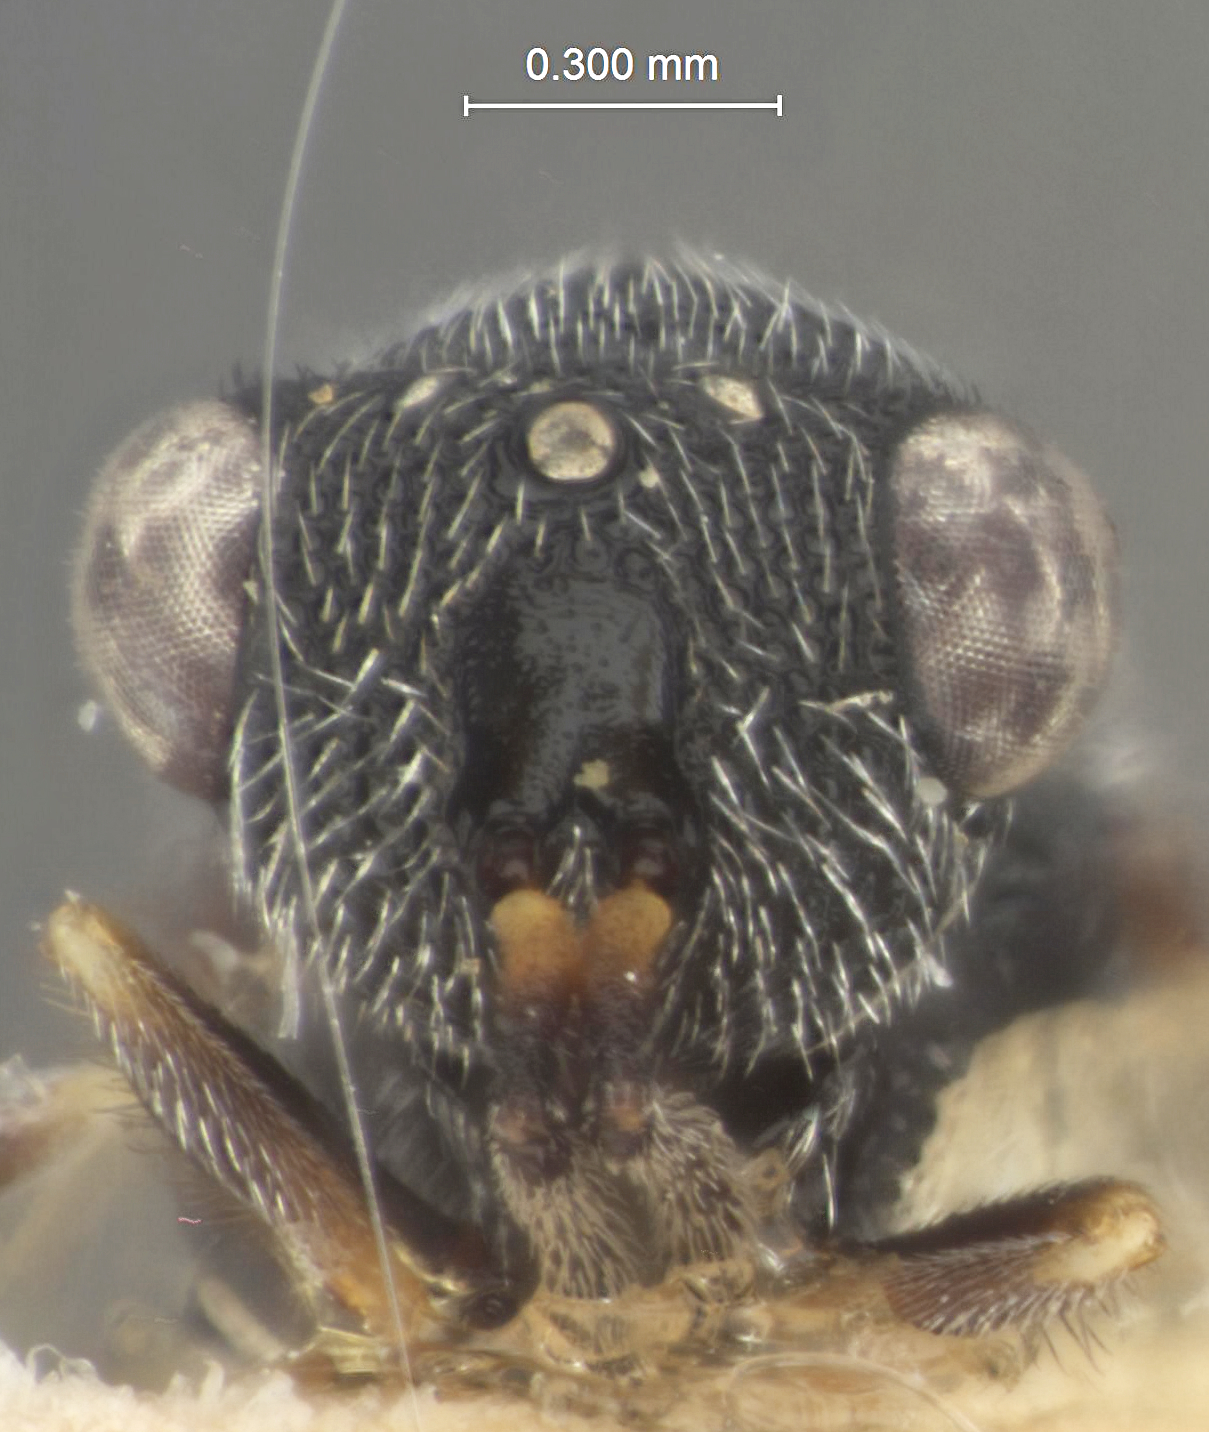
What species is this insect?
Eurytoma strigosa
